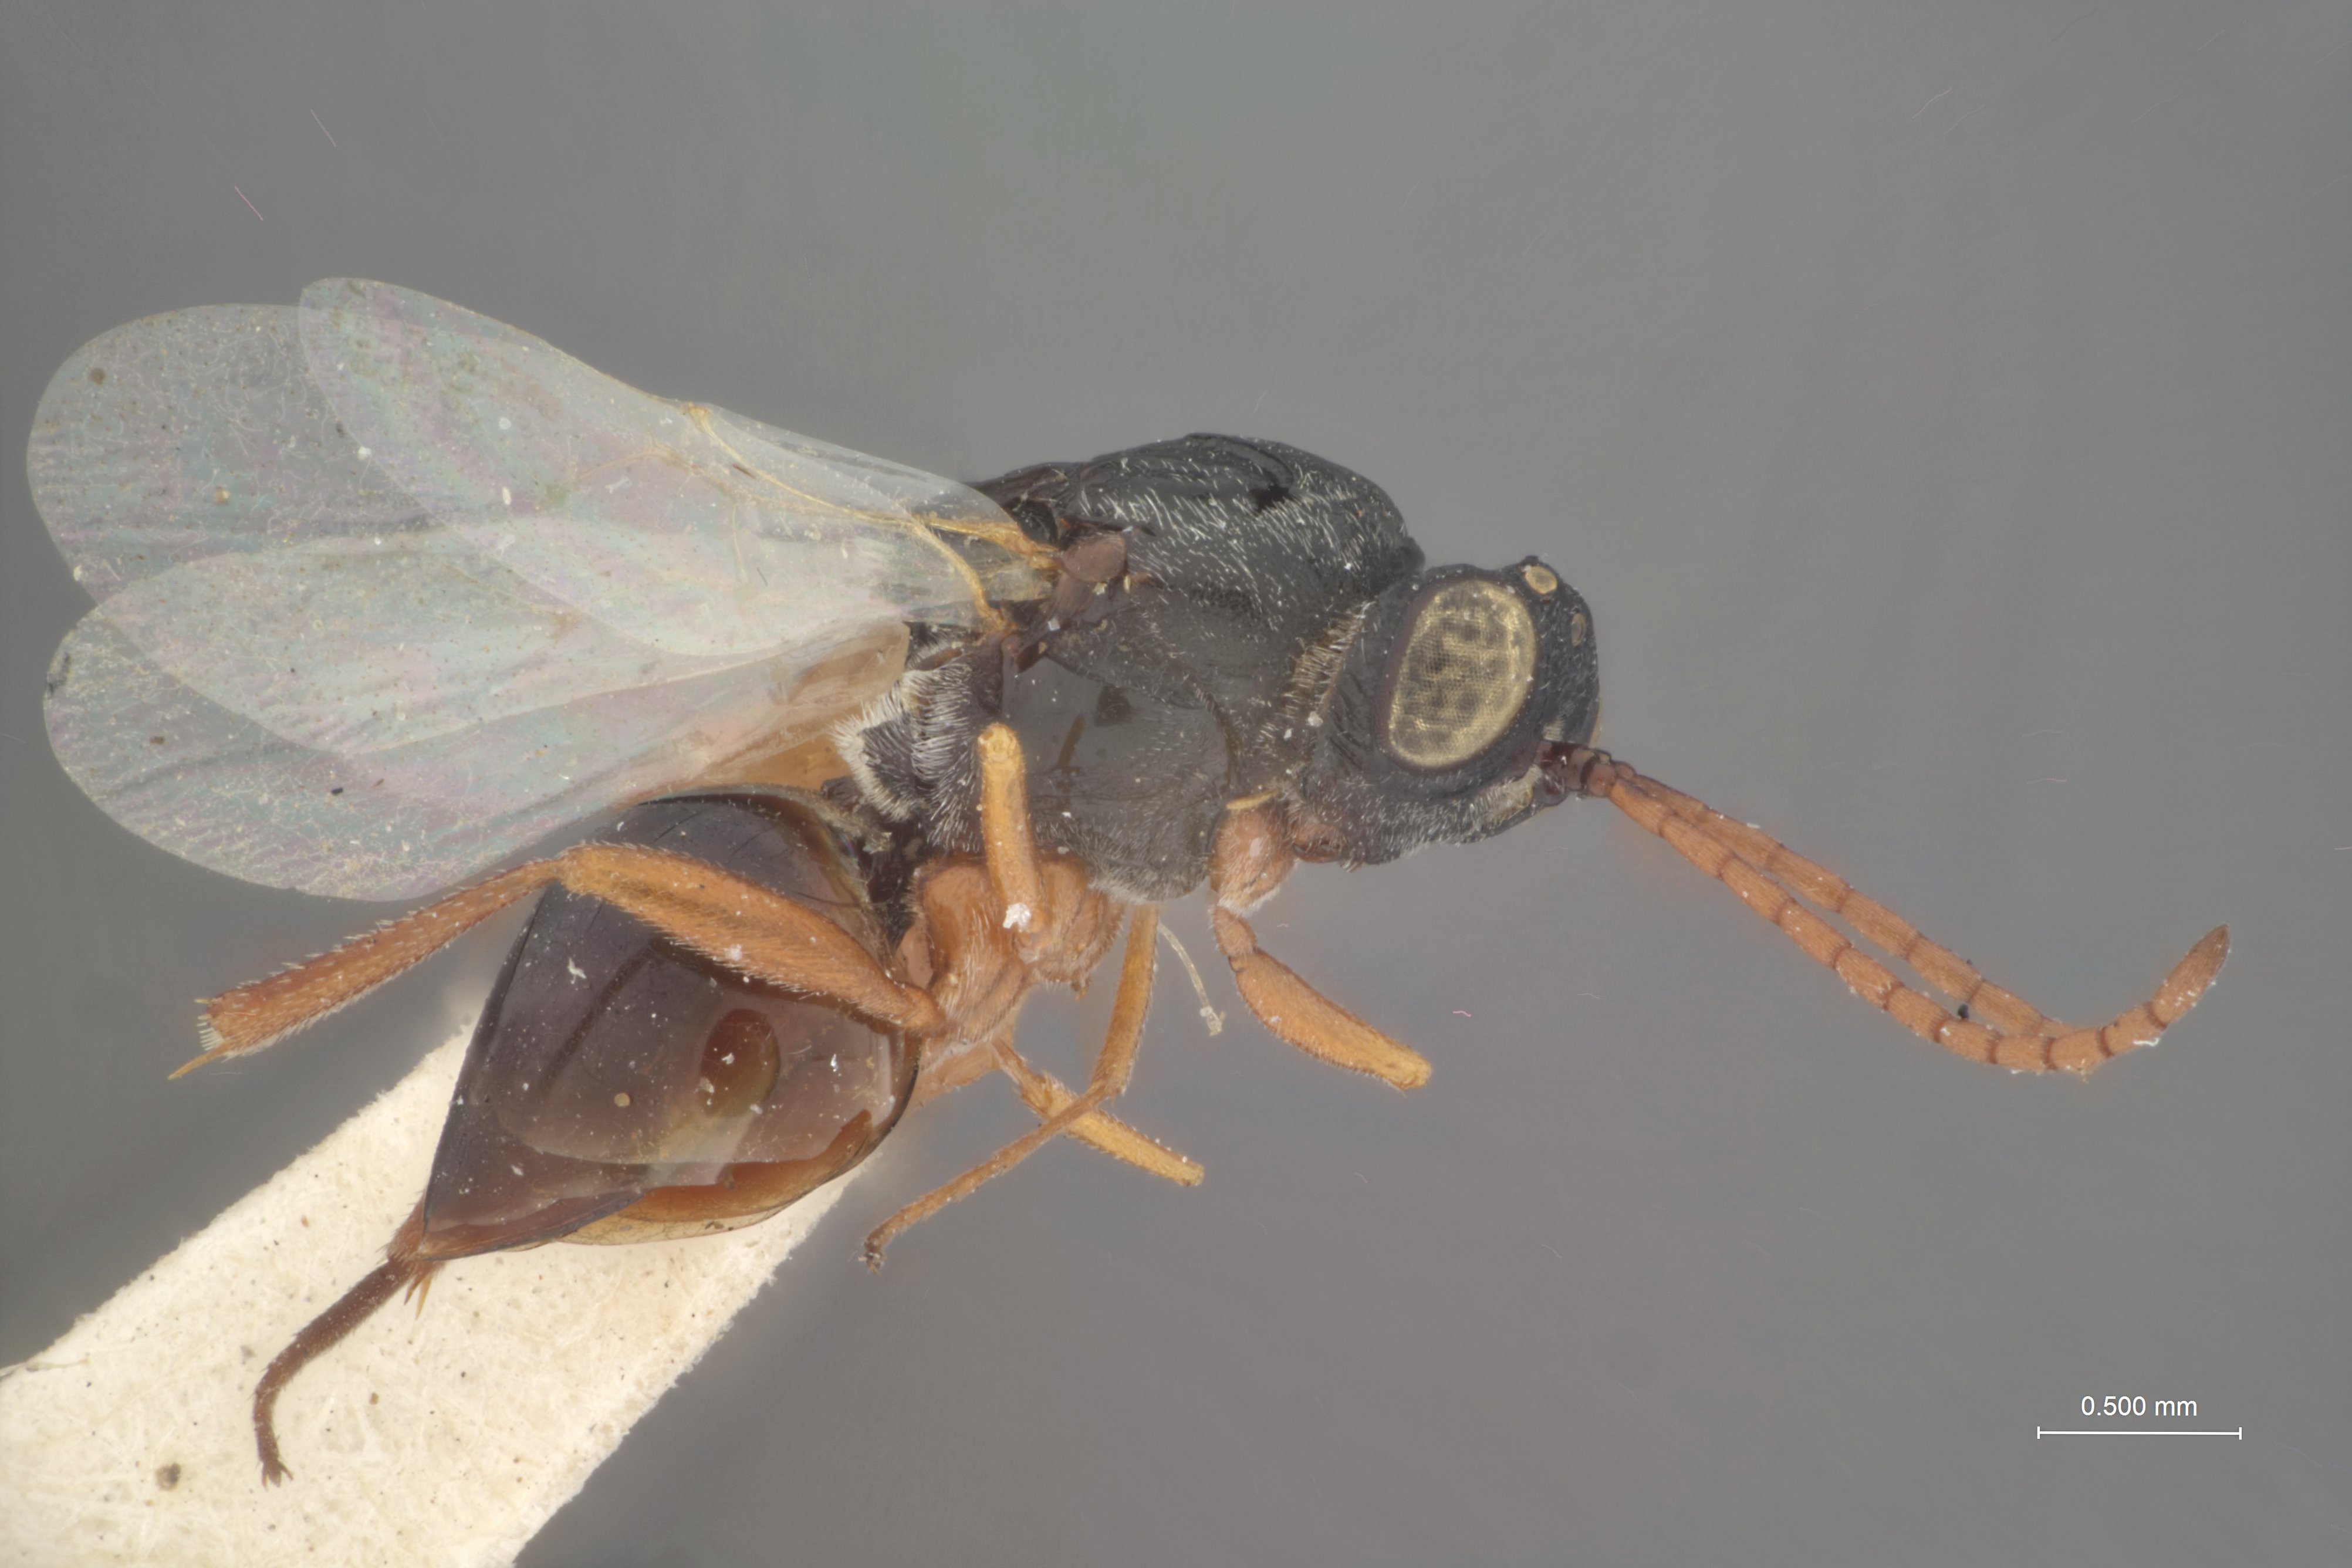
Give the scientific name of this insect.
Aspicera albihirta
